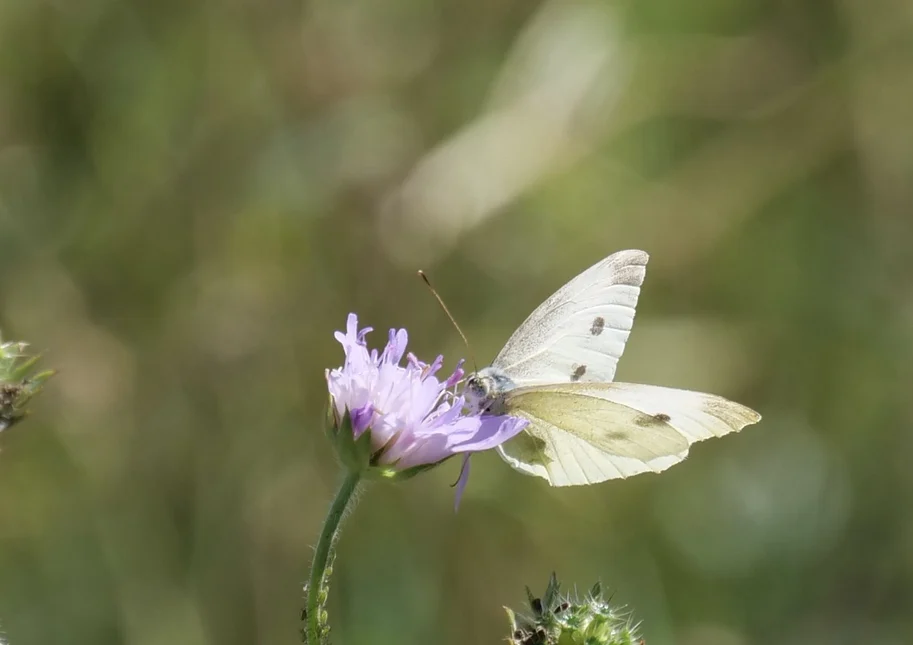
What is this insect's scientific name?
Pieris rapae
